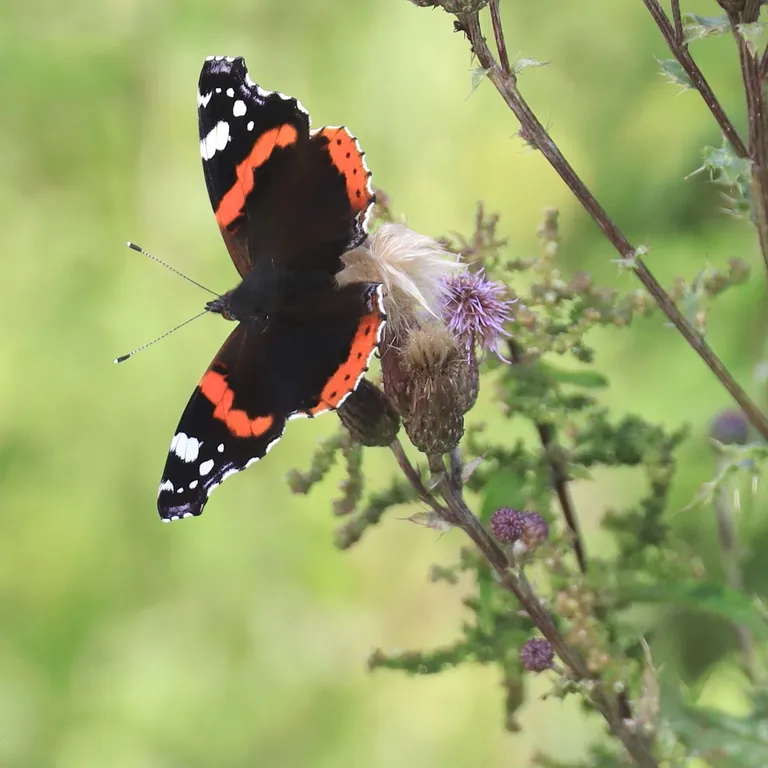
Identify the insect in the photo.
Vanessa atalanta
